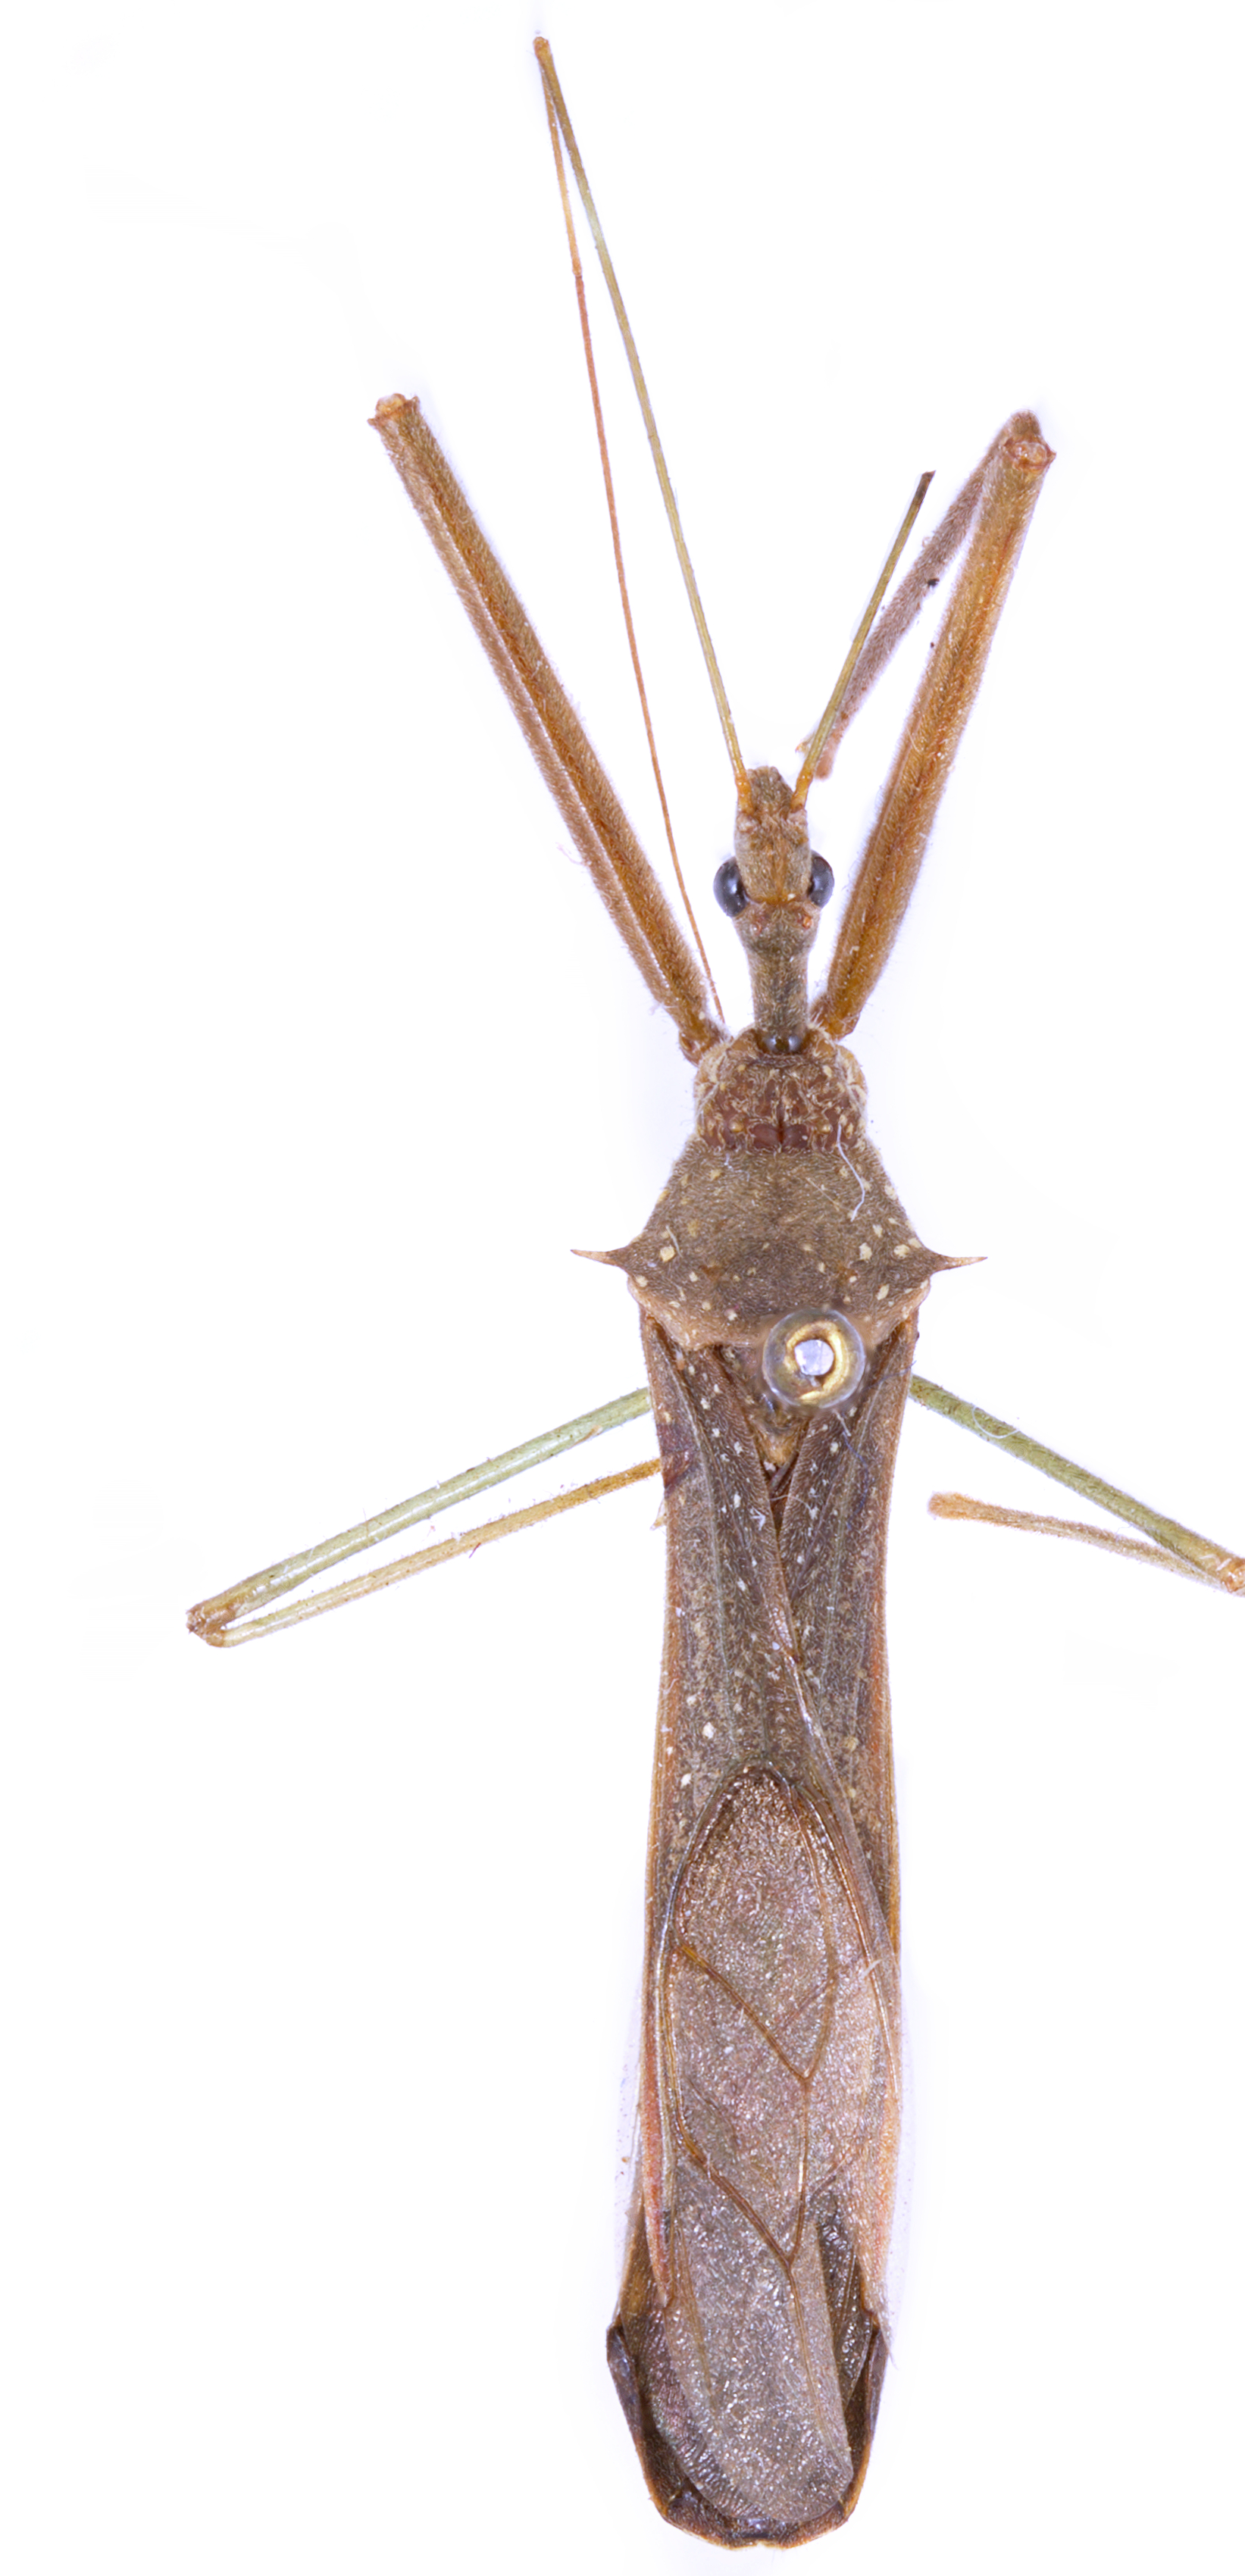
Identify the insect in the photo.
Heza ephippium
